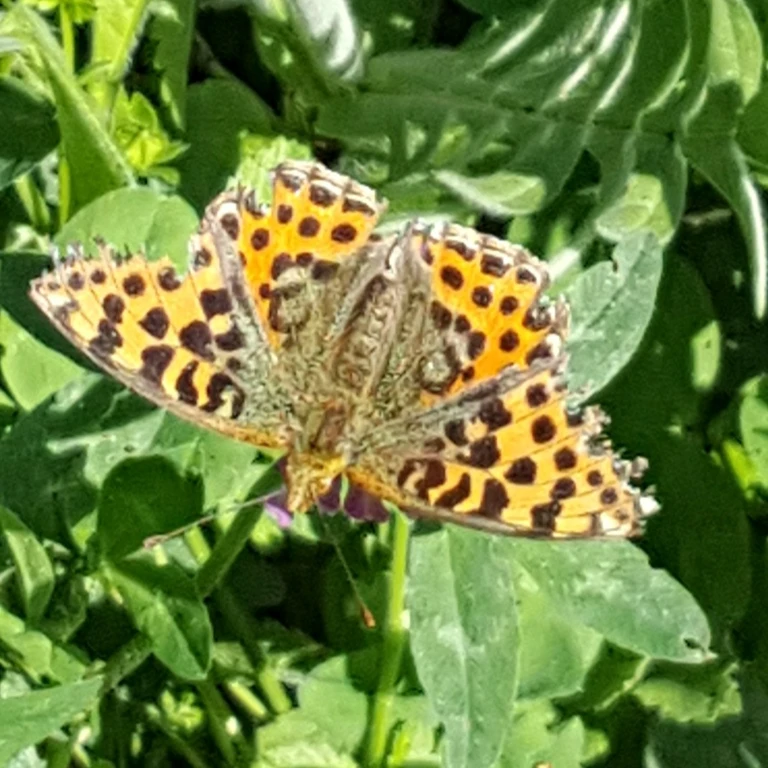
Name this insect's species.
Issoria lathonia
